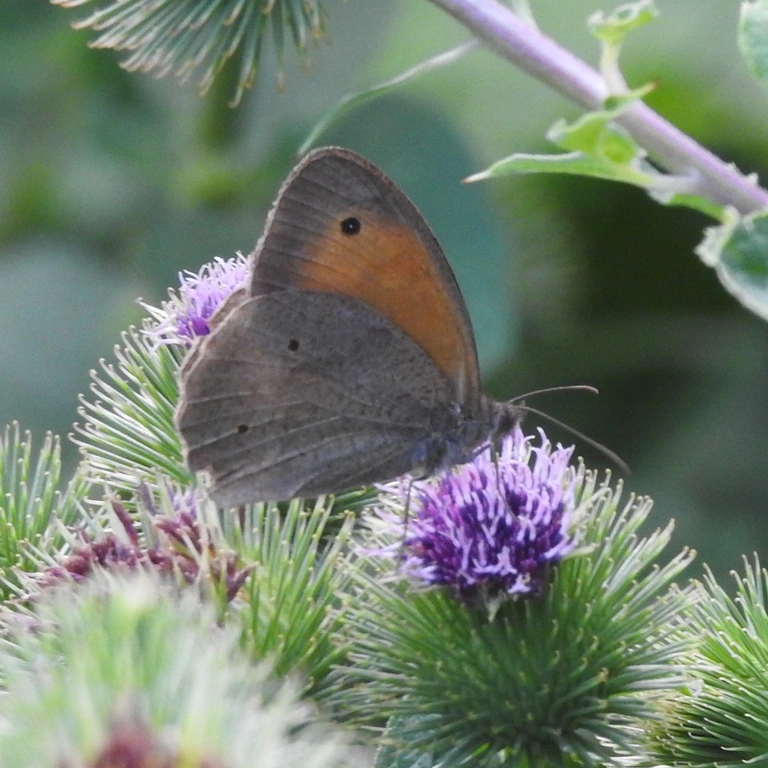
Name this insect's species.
Maniola jurtina
